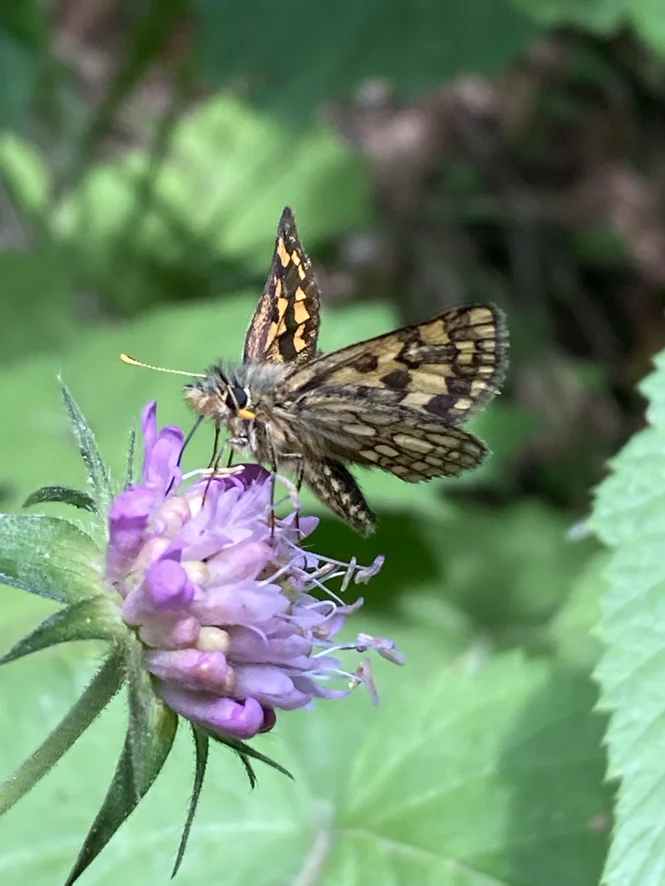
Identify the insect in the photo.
Carterocephalus palaemon
